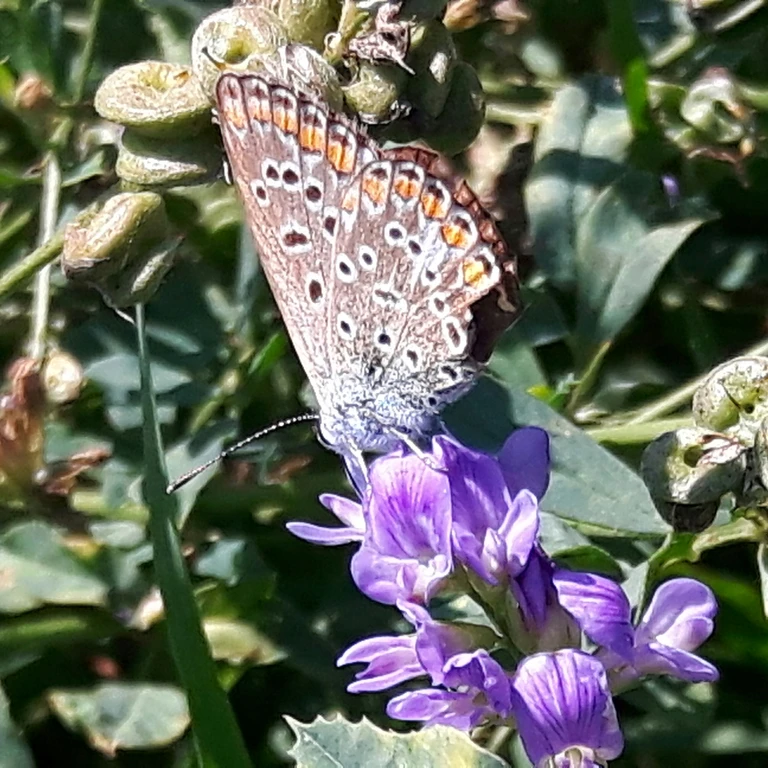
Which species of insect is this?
Polyommatus icarus
